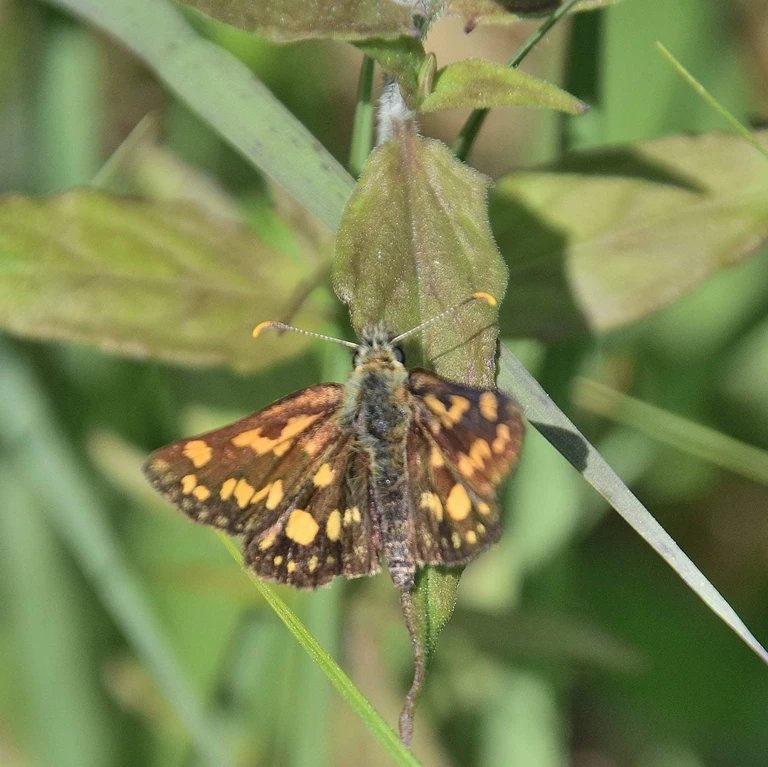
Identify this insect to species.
Carterocephalus palaemon
